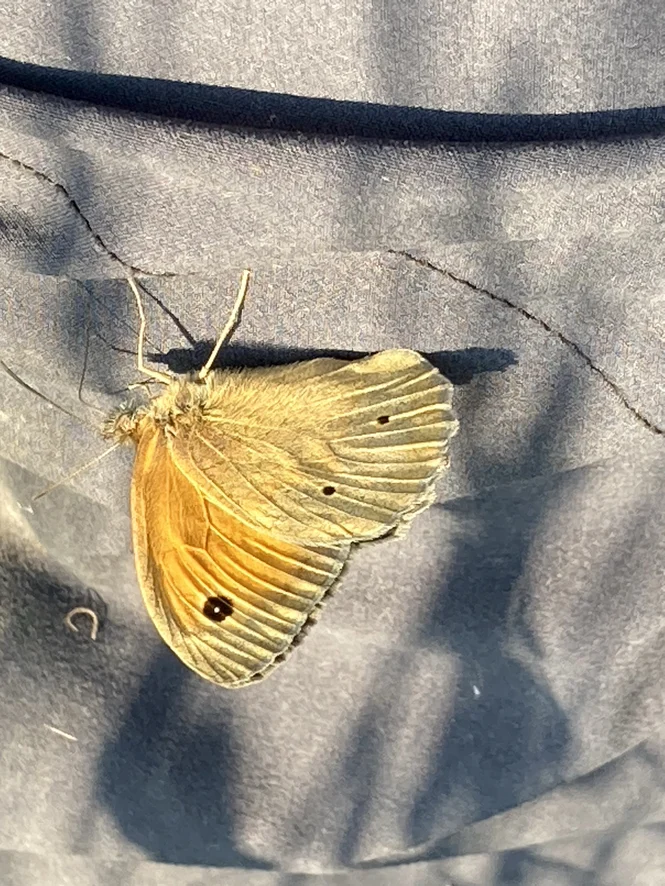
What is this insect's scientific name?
Maniola jurtina
